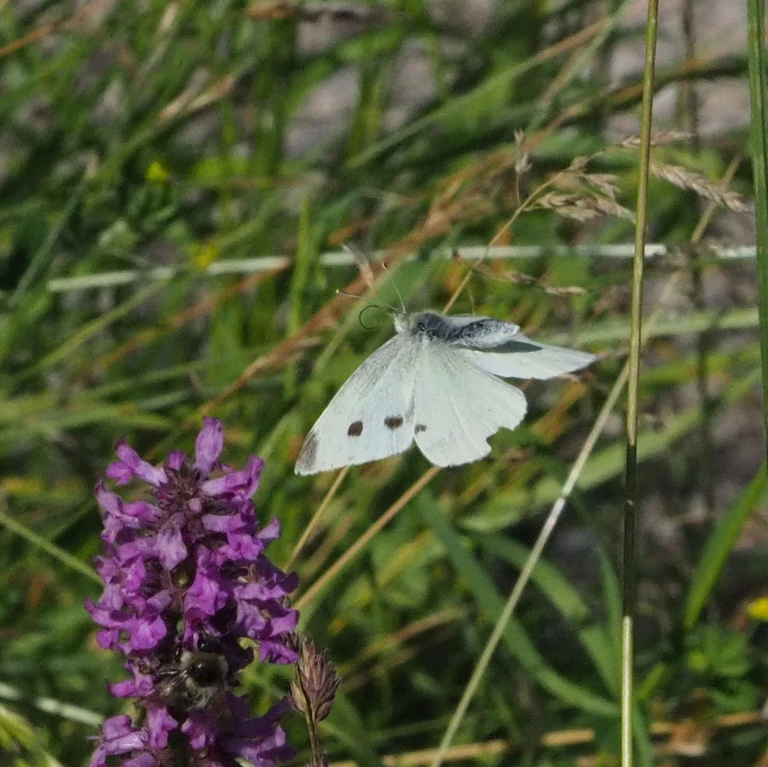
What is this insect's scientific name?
Pieris rapae
